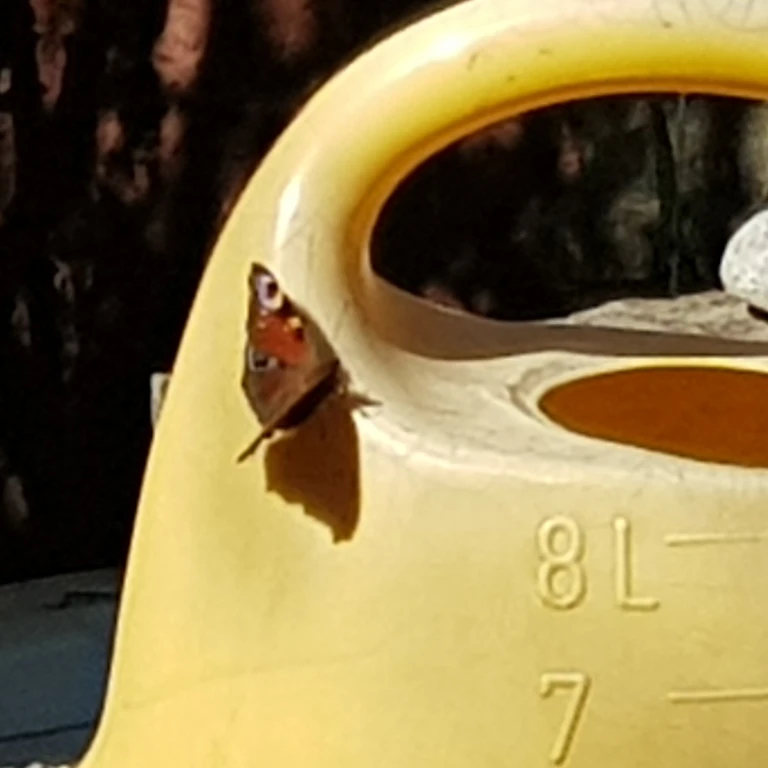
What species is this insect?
Aglais io
